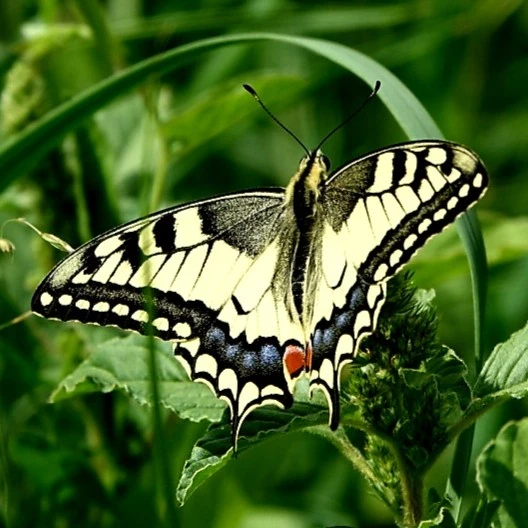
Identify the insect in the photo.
Papilio machaon
